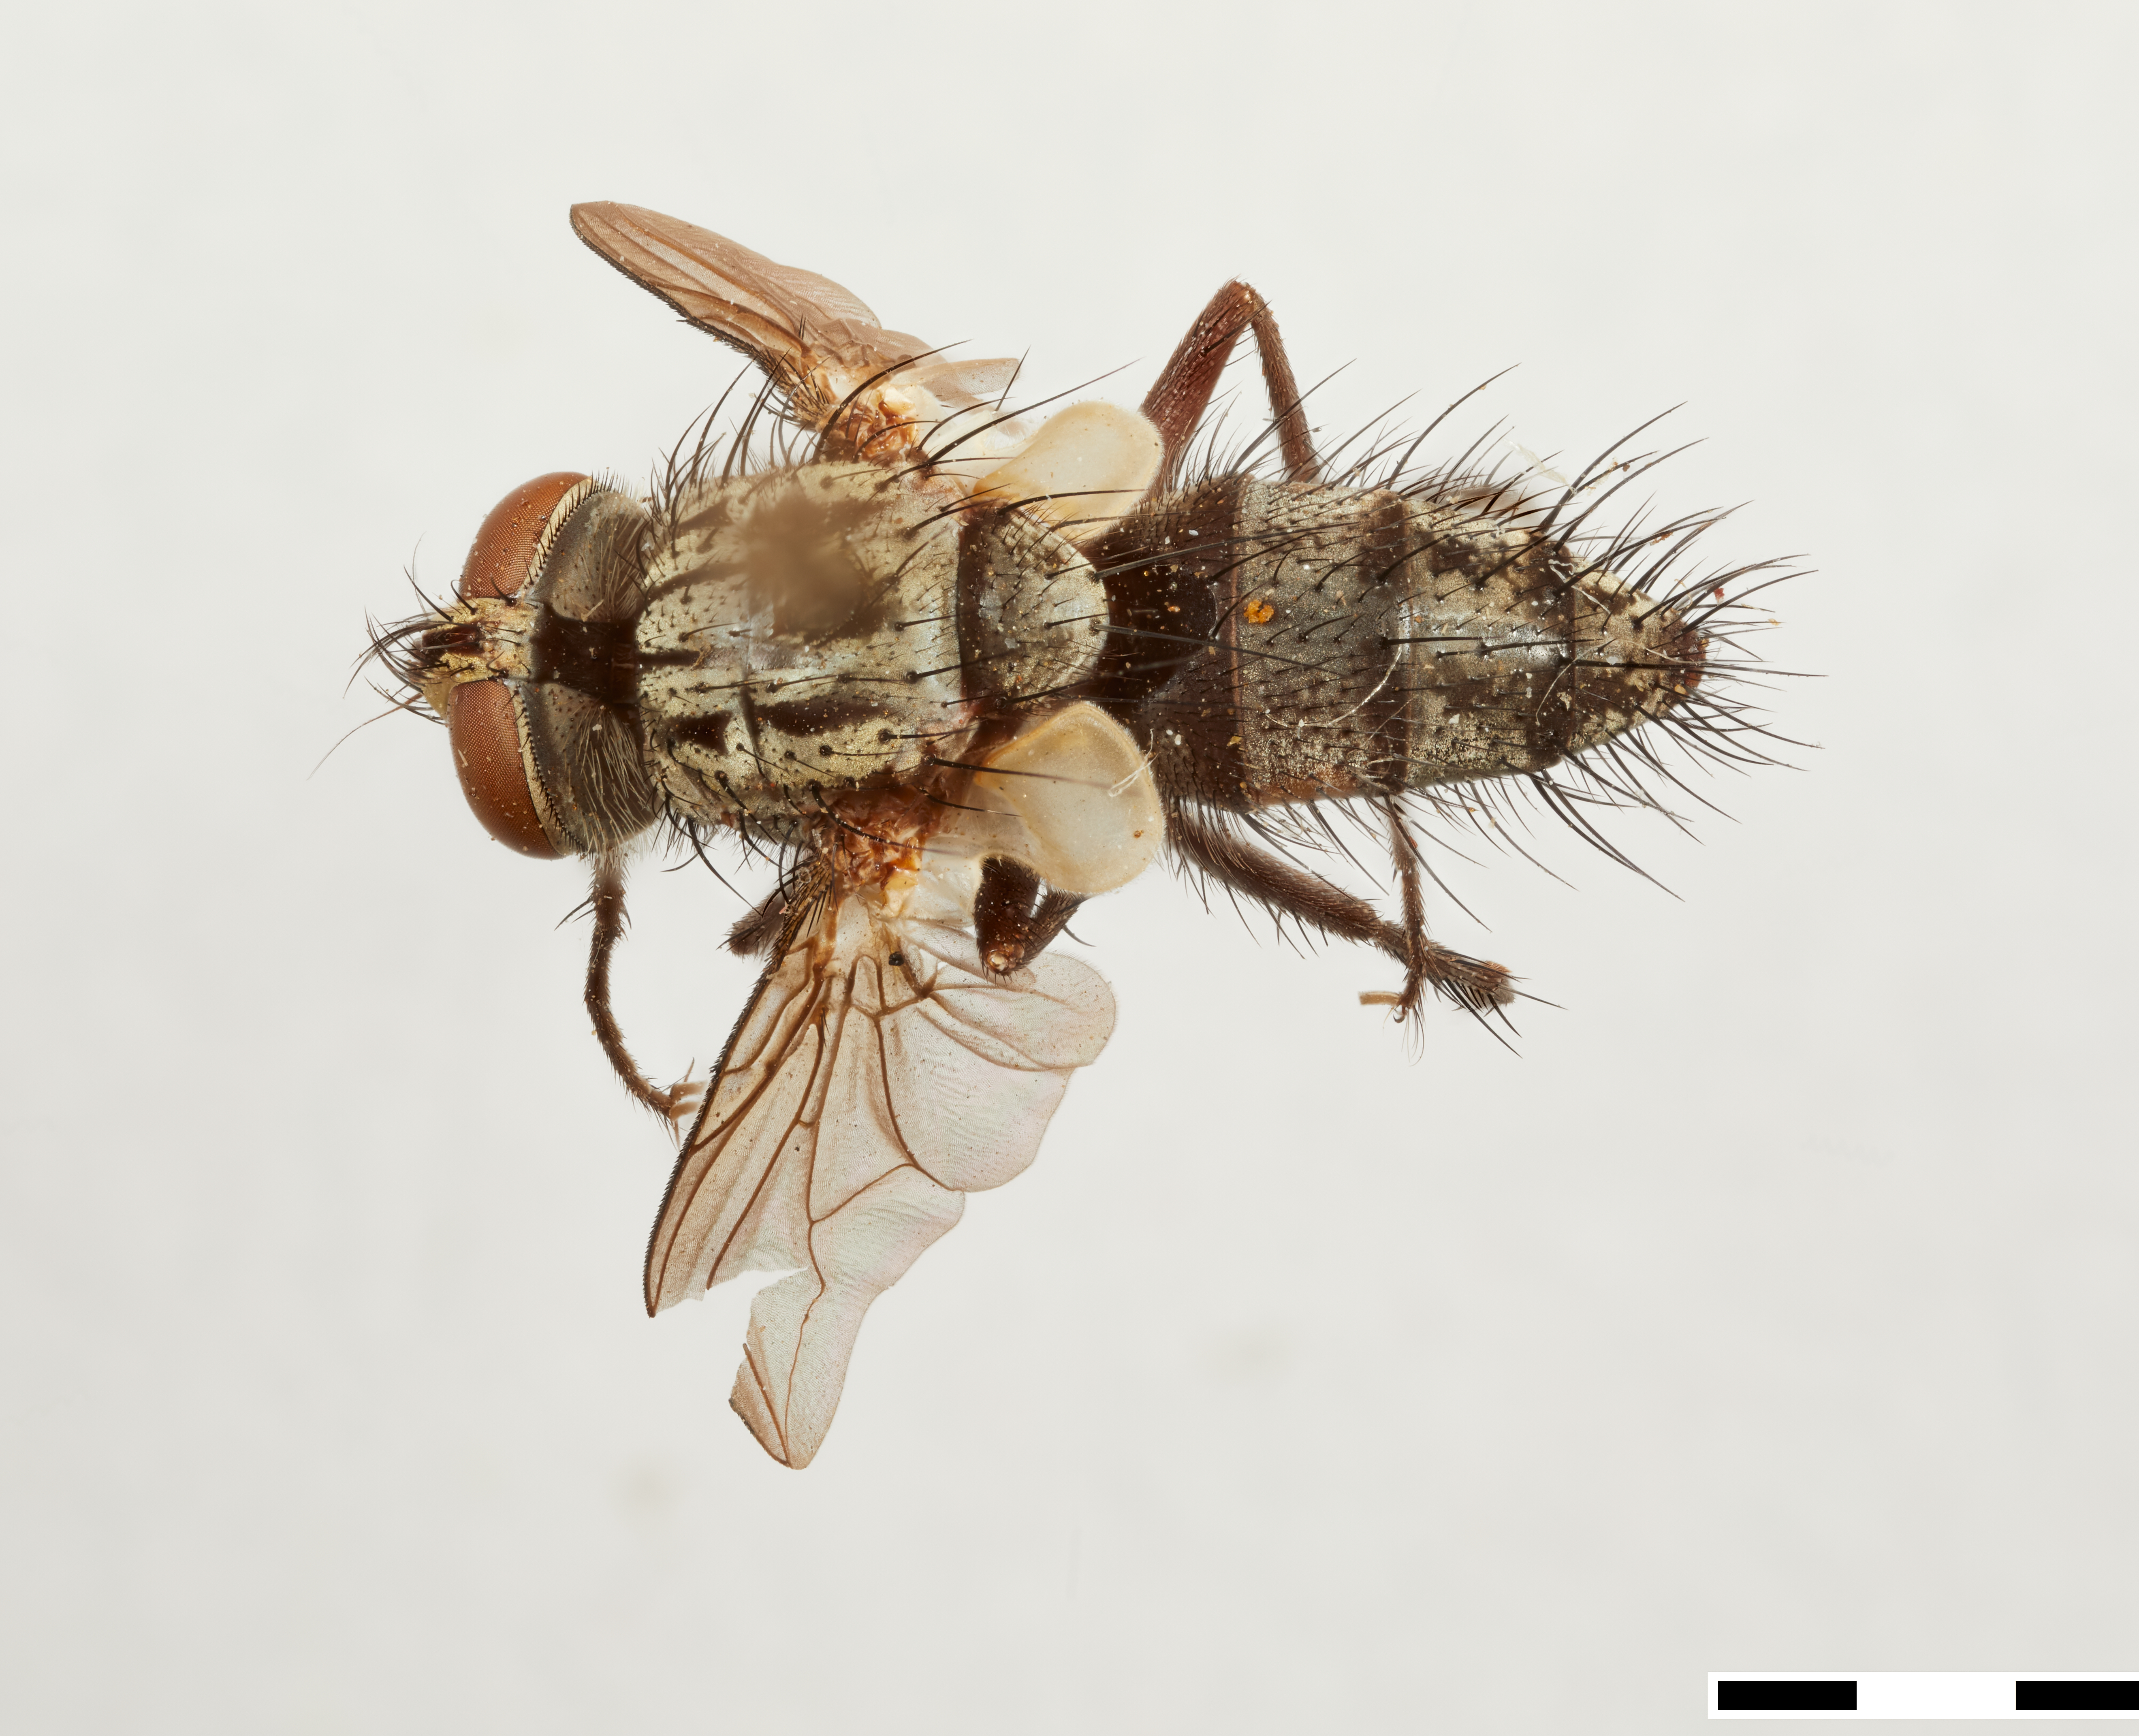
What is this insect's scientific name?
Spathimeigenia erecta
